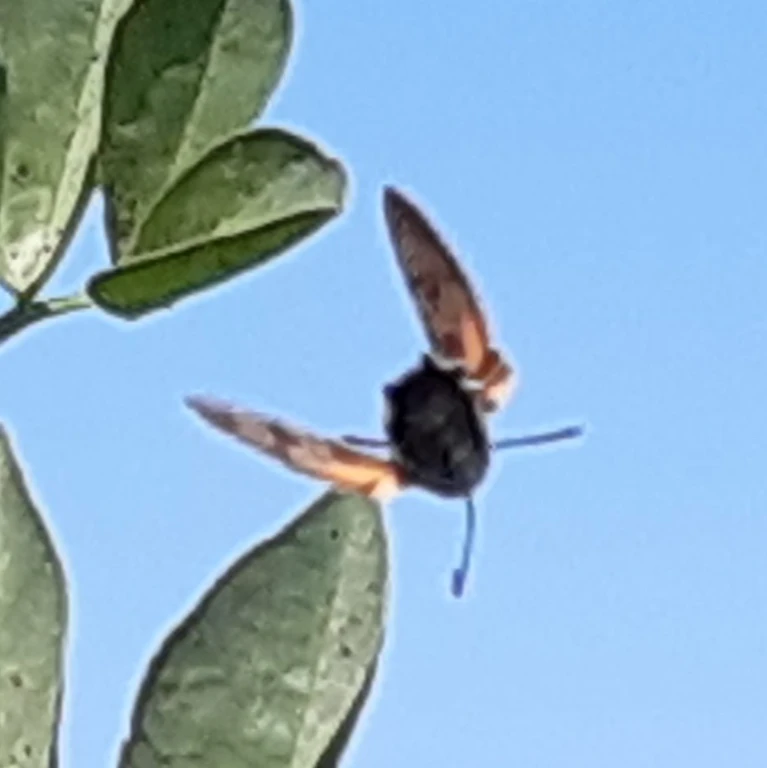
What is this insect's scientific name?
Macroglossum stellatarum
